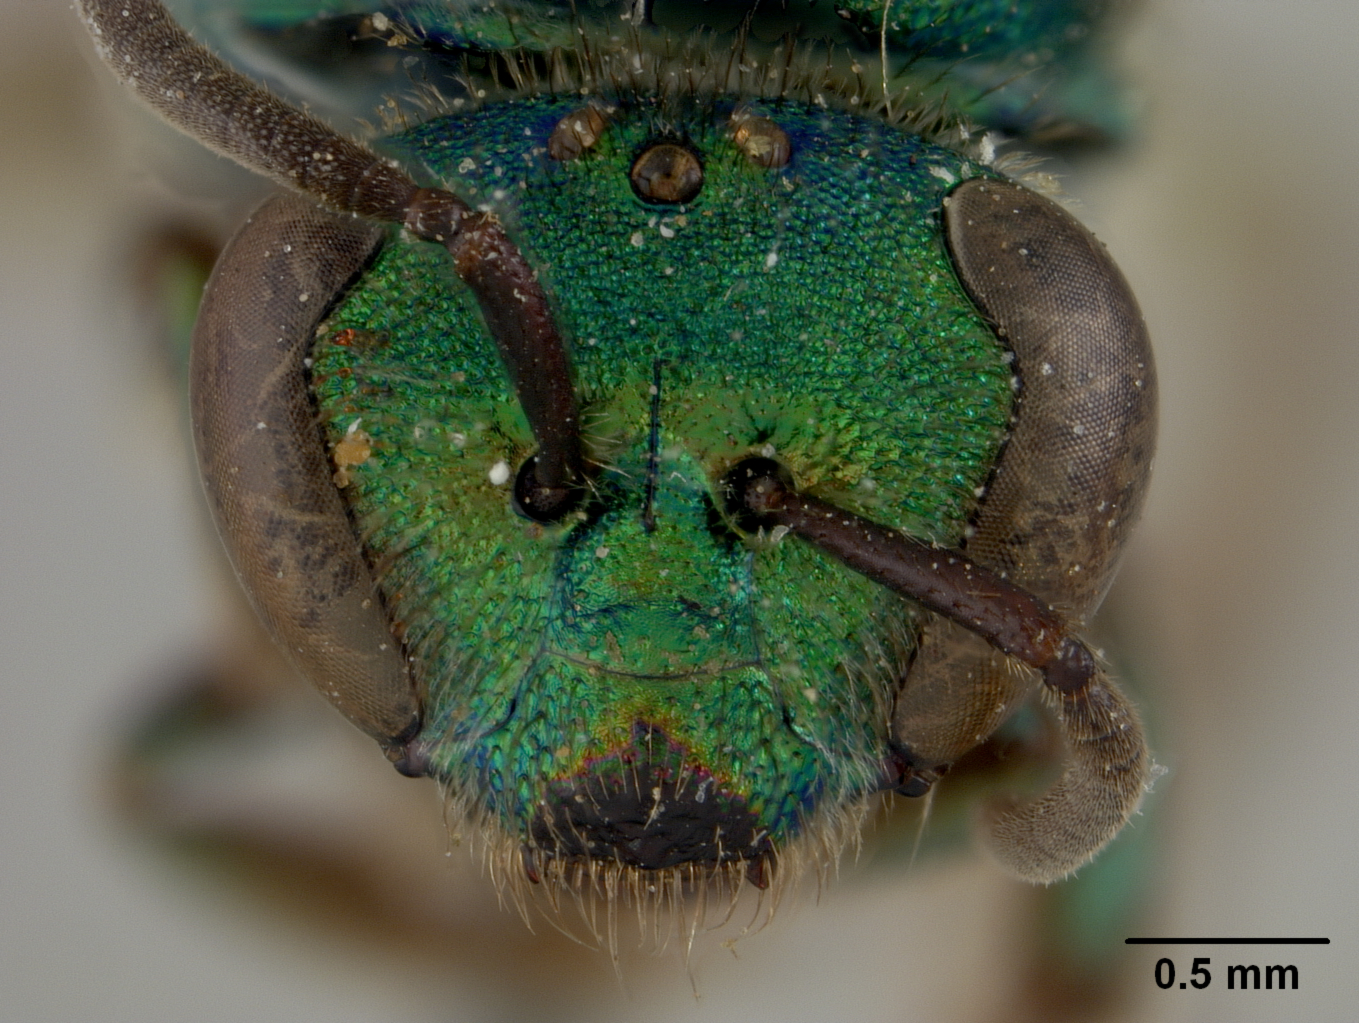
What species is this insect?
Augochlora subignita
